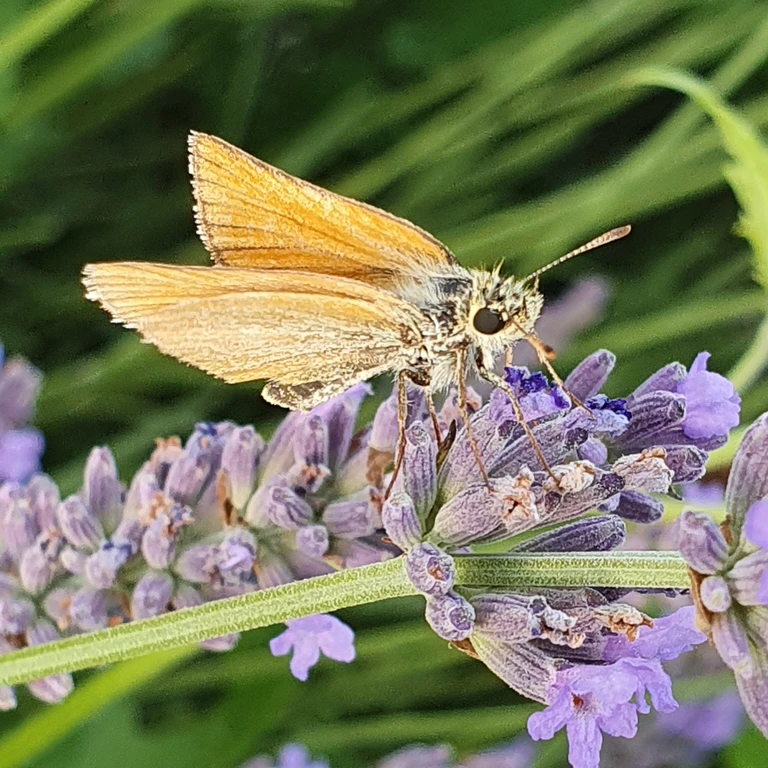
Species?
Thymelicus sylvestris
